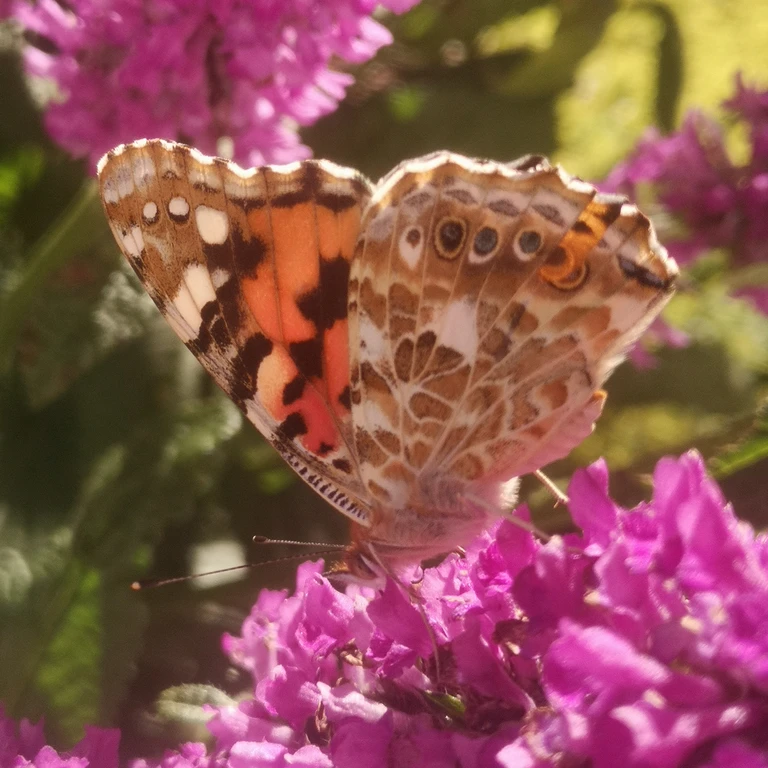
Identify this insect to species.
Vanessa cardui
